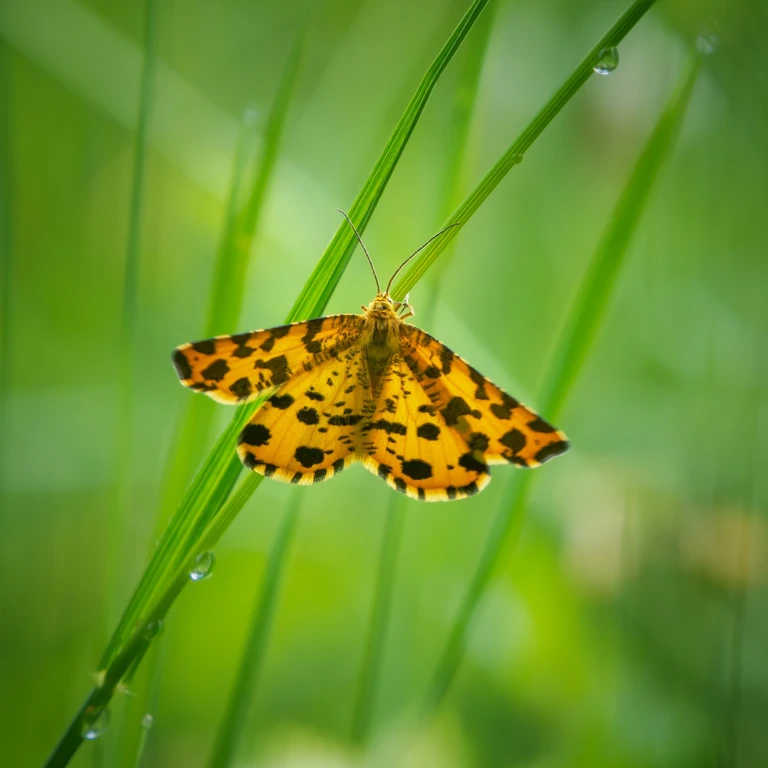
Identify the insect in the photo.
Pseudopanthera macularia
